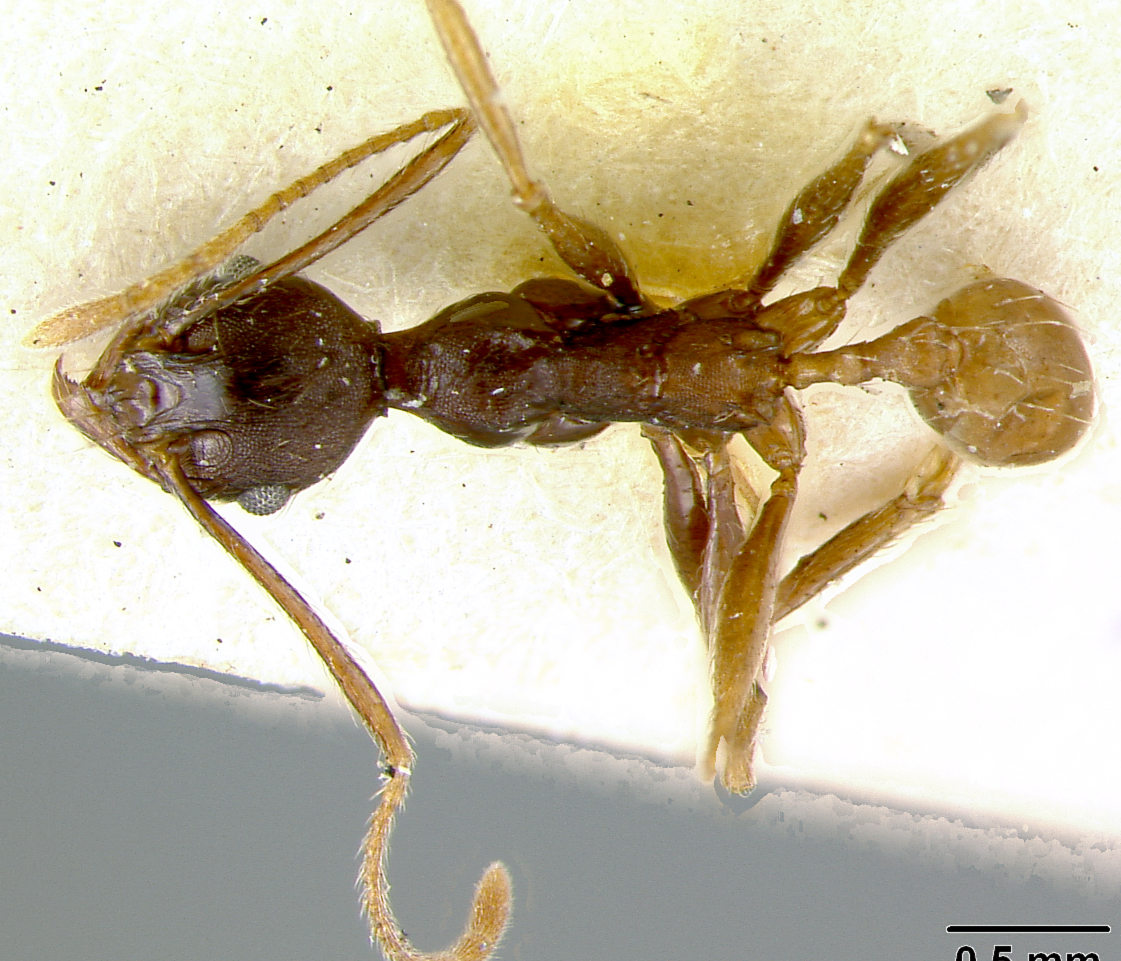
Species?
Pheidole batrachorum
